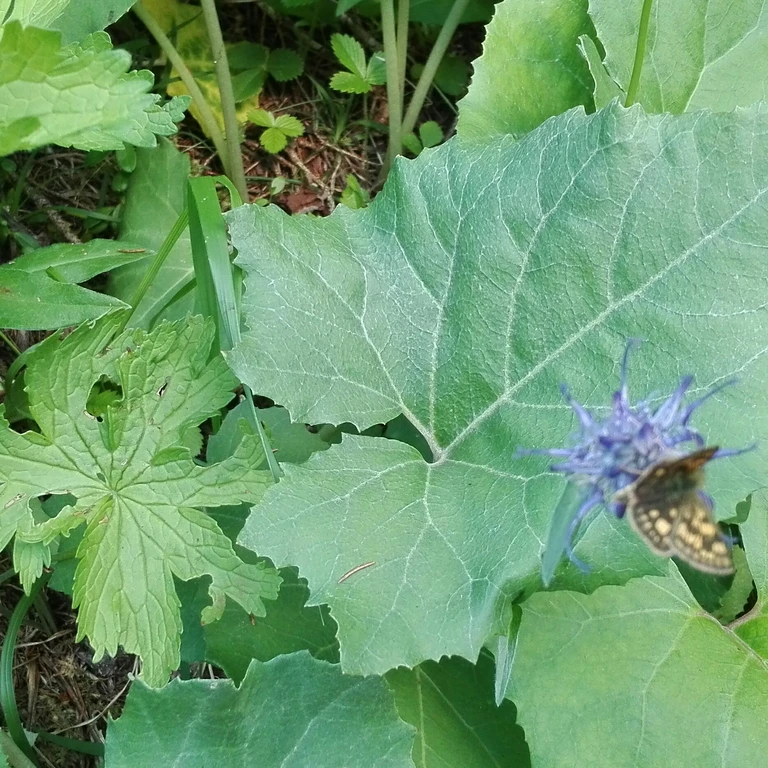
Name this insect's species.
Carterocephalus palaemon
